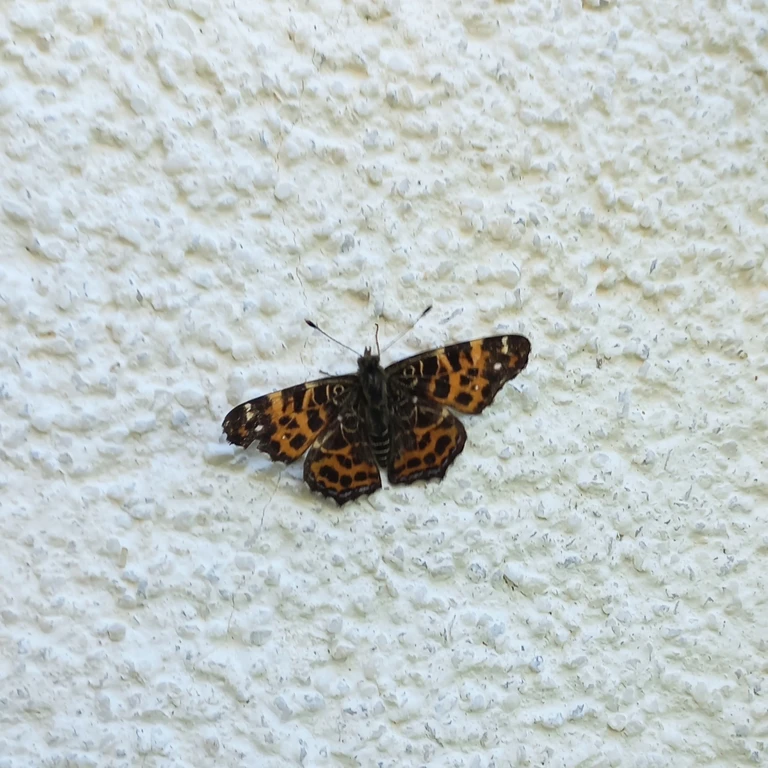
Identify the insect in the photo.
Araschnia levana
